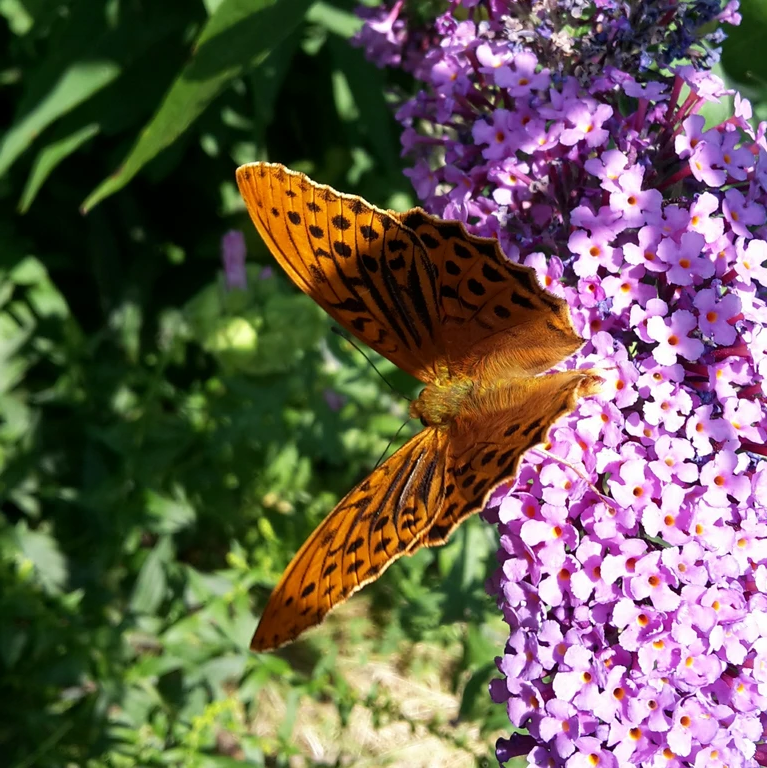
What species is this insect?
Argynnis paphia
